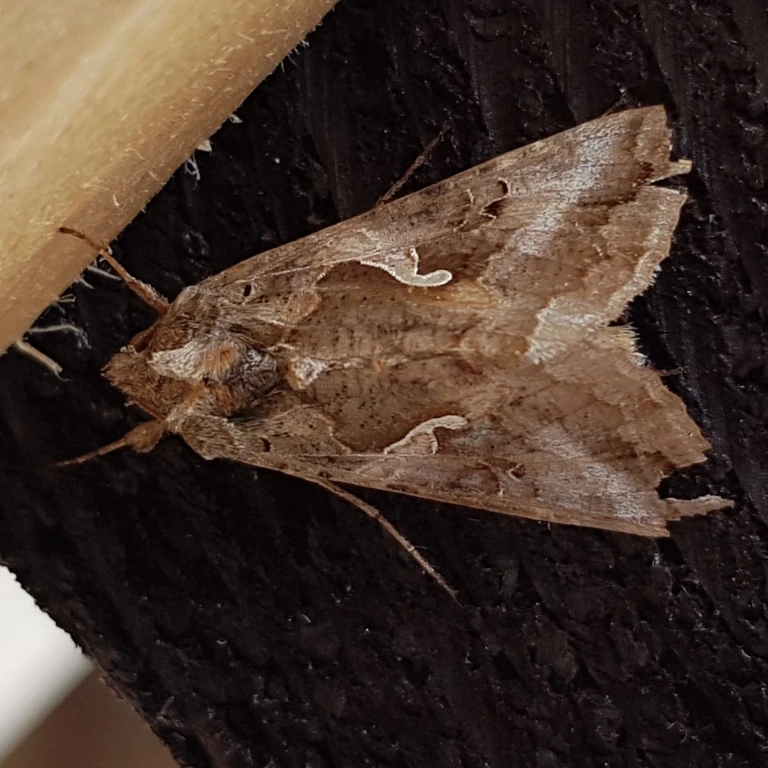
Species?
Autographa gamma
